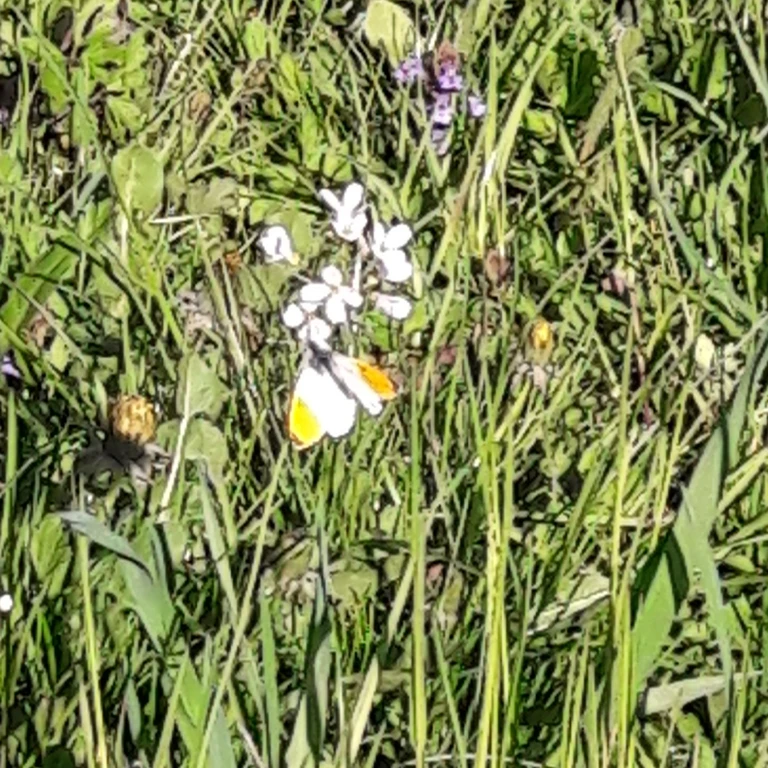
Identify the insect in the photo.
Anthocharis cardamines
